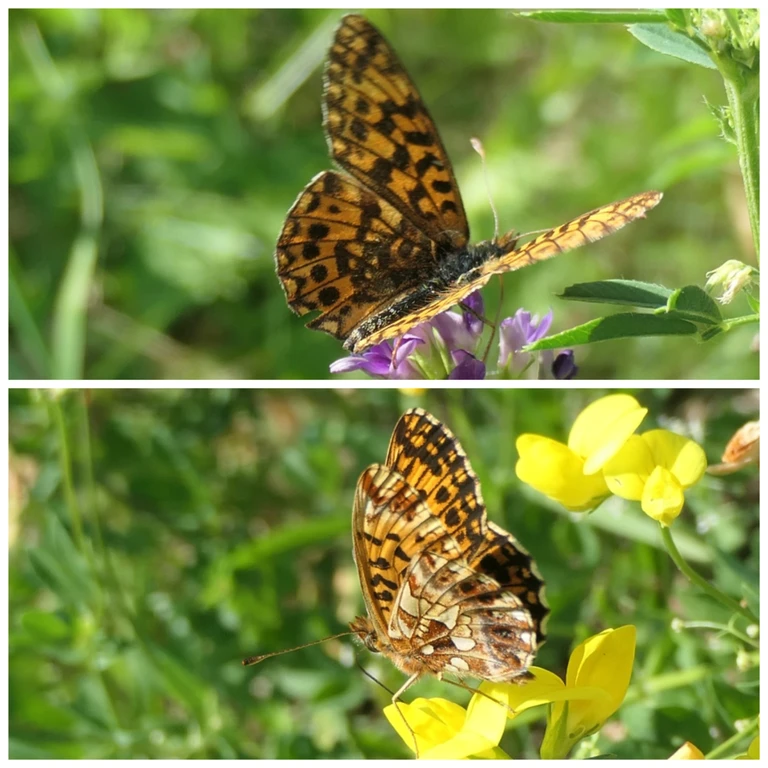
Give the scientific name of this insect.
Boloria dia
